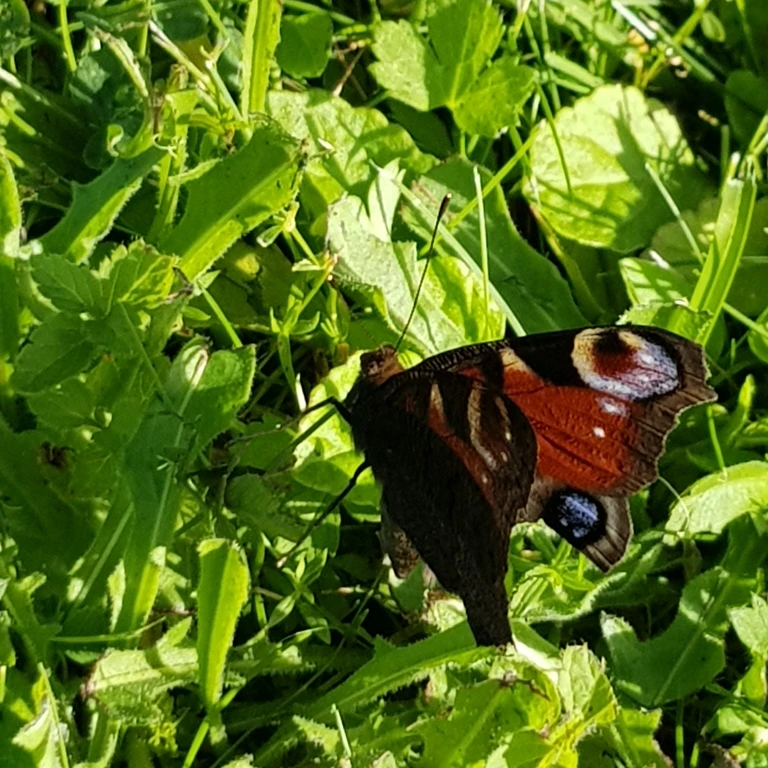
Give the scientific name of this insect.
Aglais io
